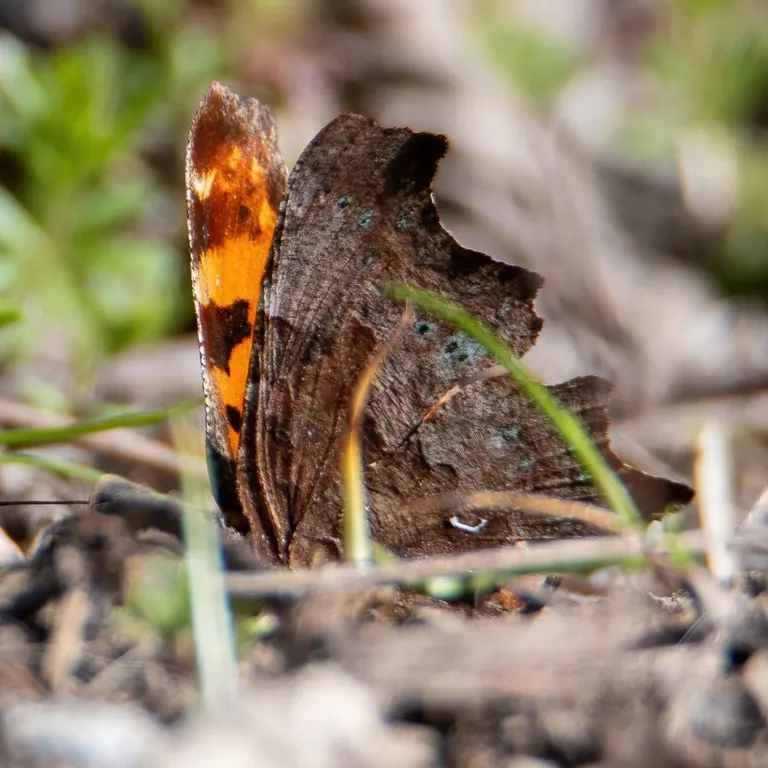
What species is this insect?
Polygonia c-album
